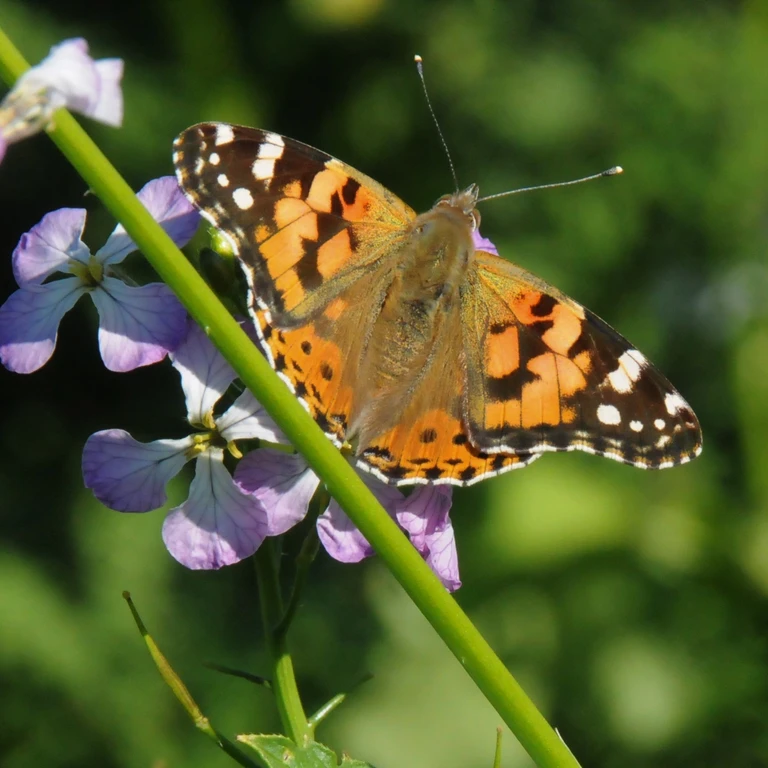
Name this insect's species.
Vanessa cardui
